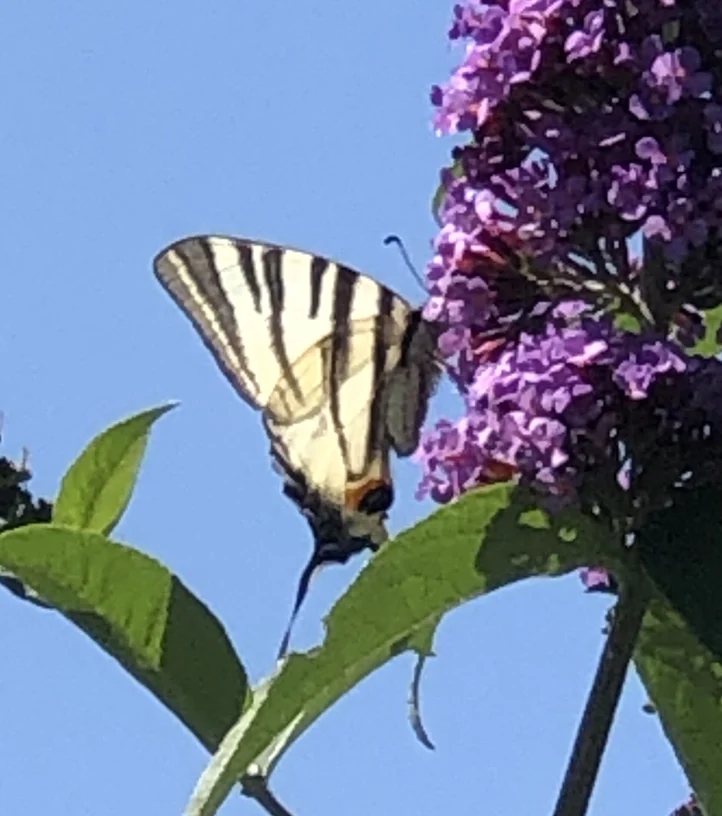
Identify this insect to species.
Iphiclides podalirius
